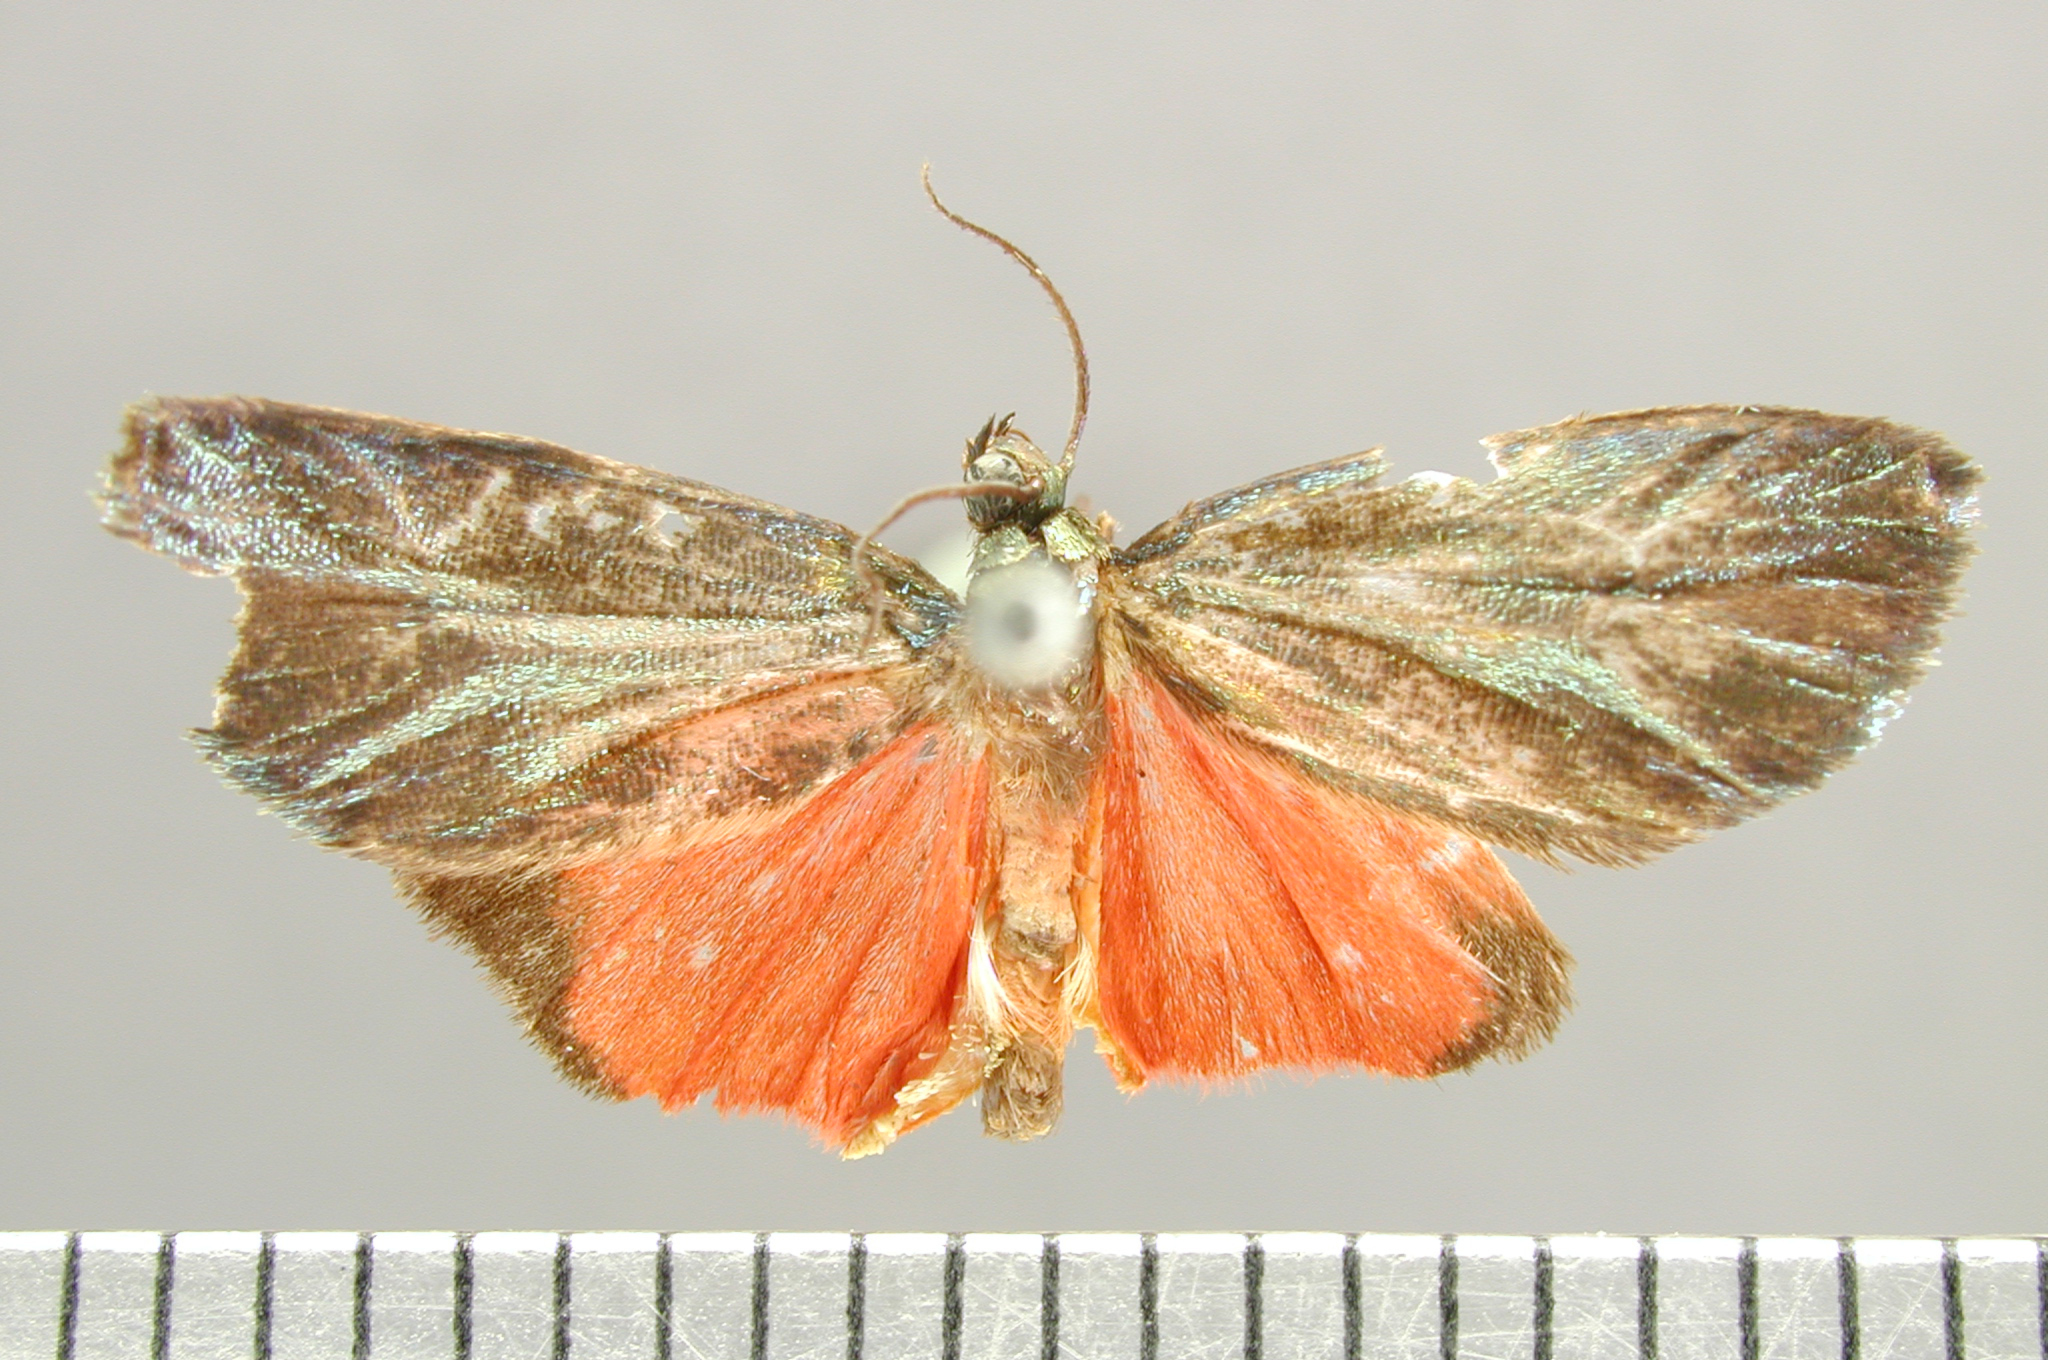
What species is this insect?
Metalobosia ducalis
